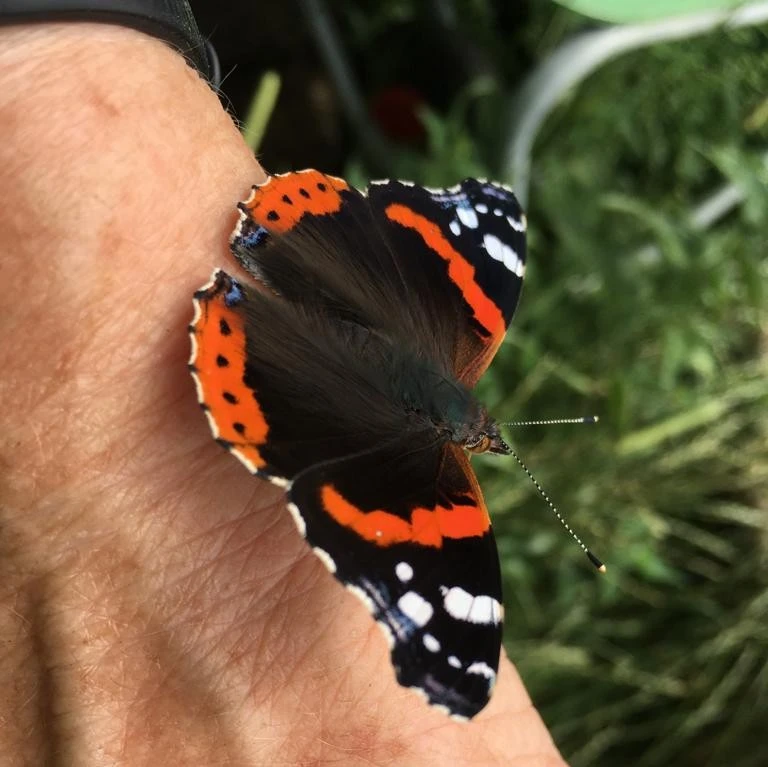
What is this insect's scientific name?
Vanessa atalanta
